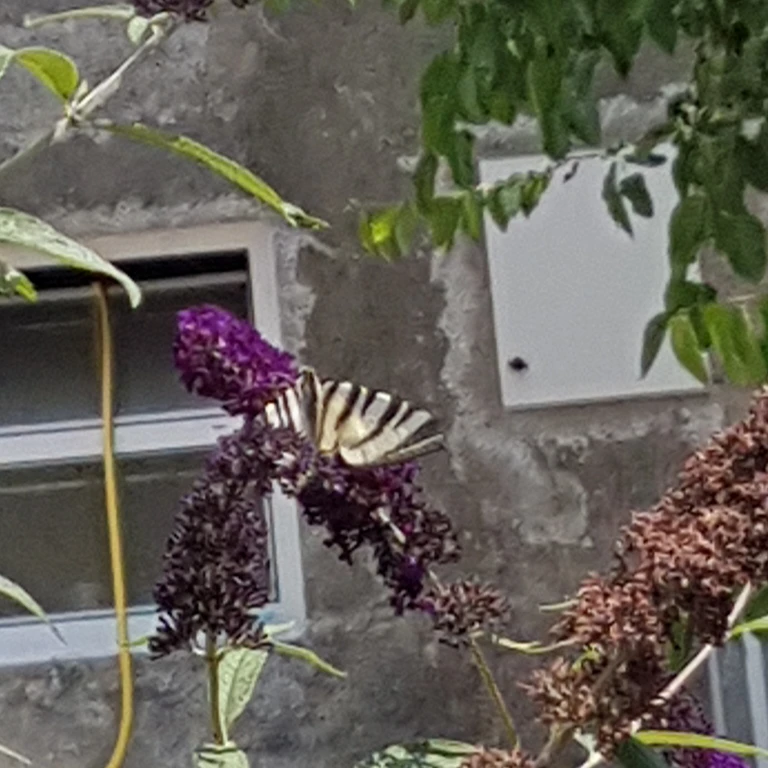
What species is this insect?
Iphiclides podalirius
